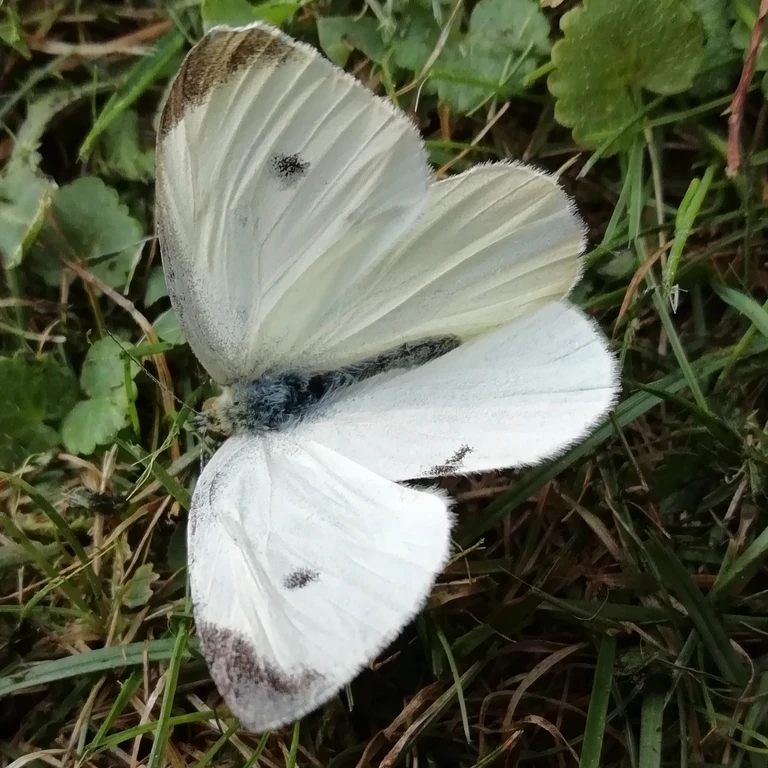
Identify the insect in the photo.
Pieris rapae
